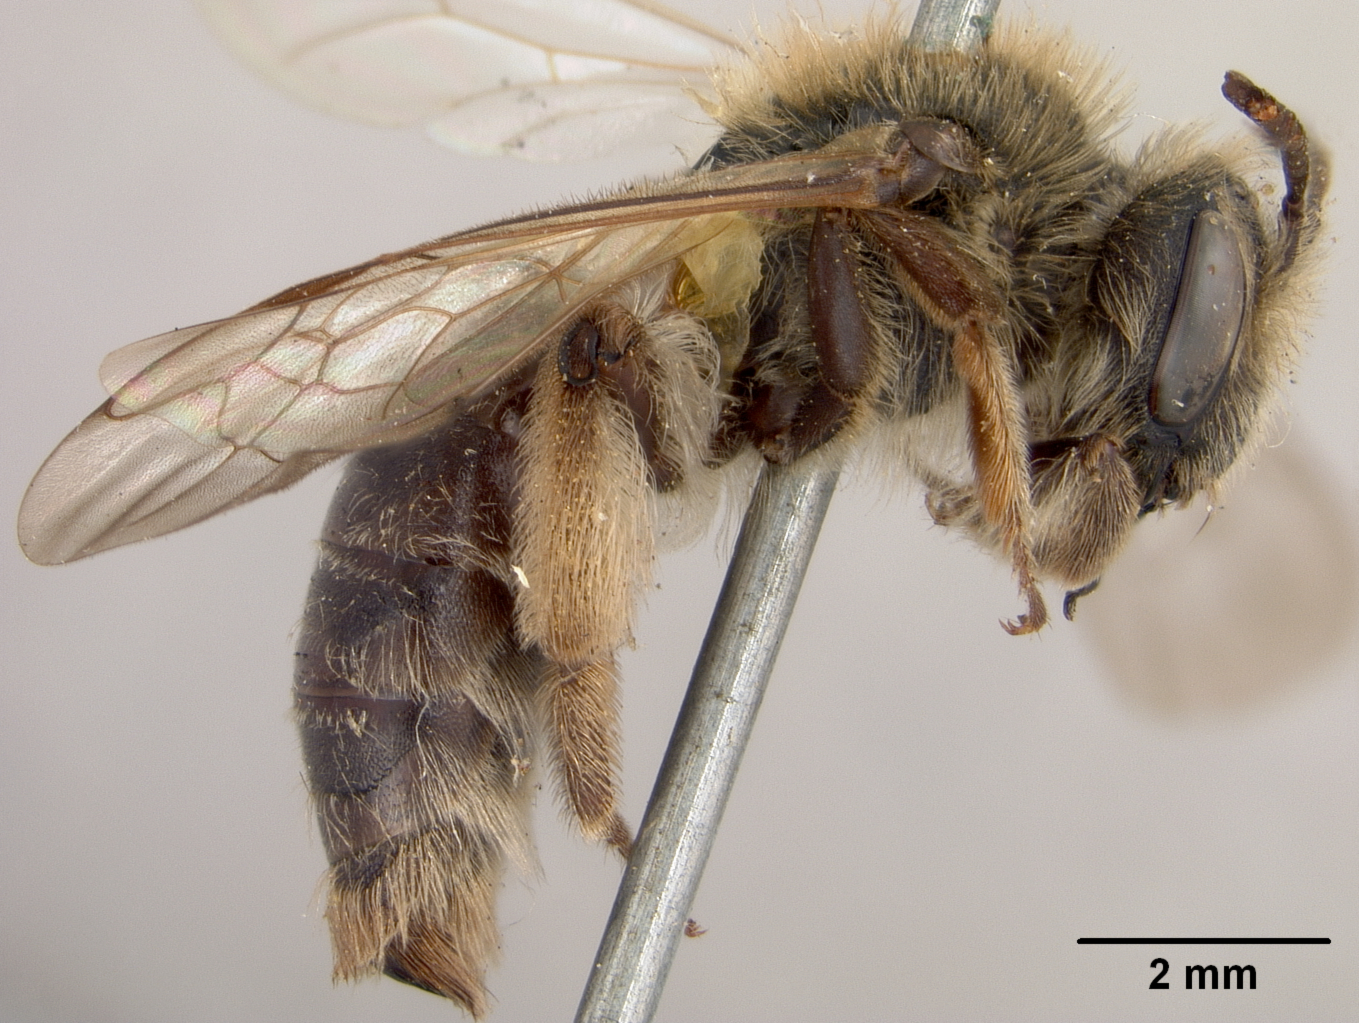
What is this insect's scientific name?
Andrena weedi
